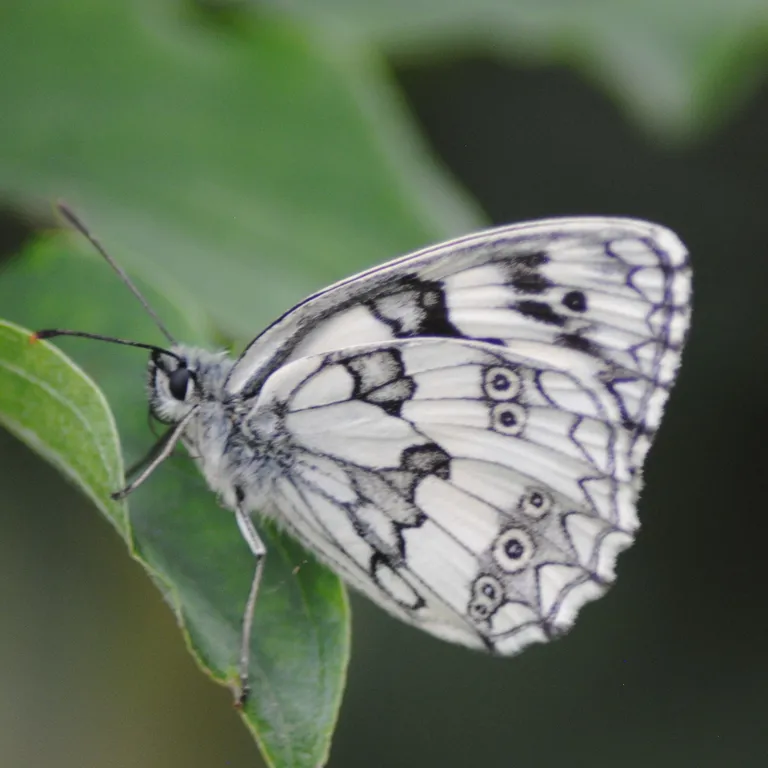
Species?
Melanargia galathea
